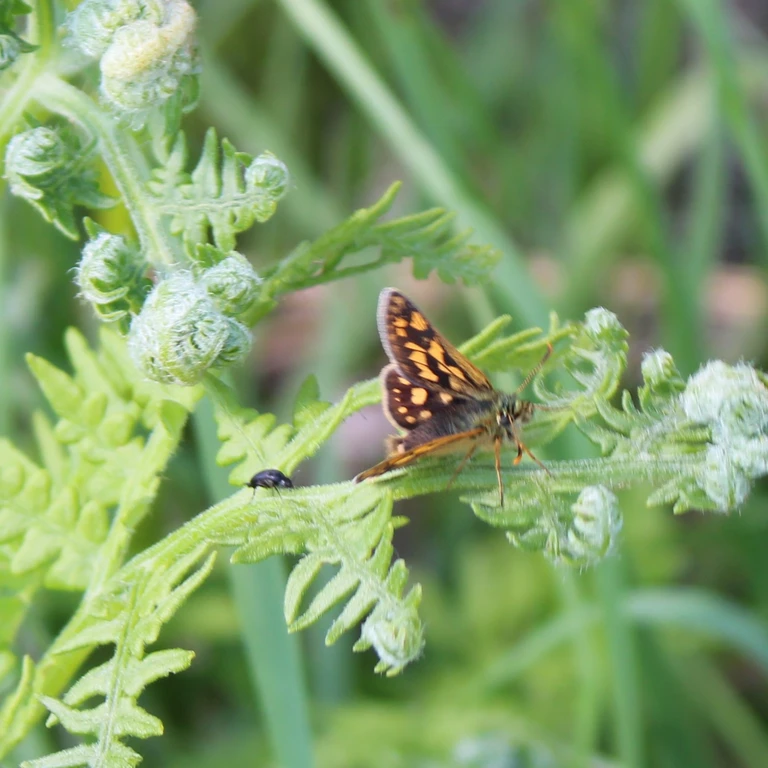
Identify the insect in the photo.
Carterocephalus palaemon
